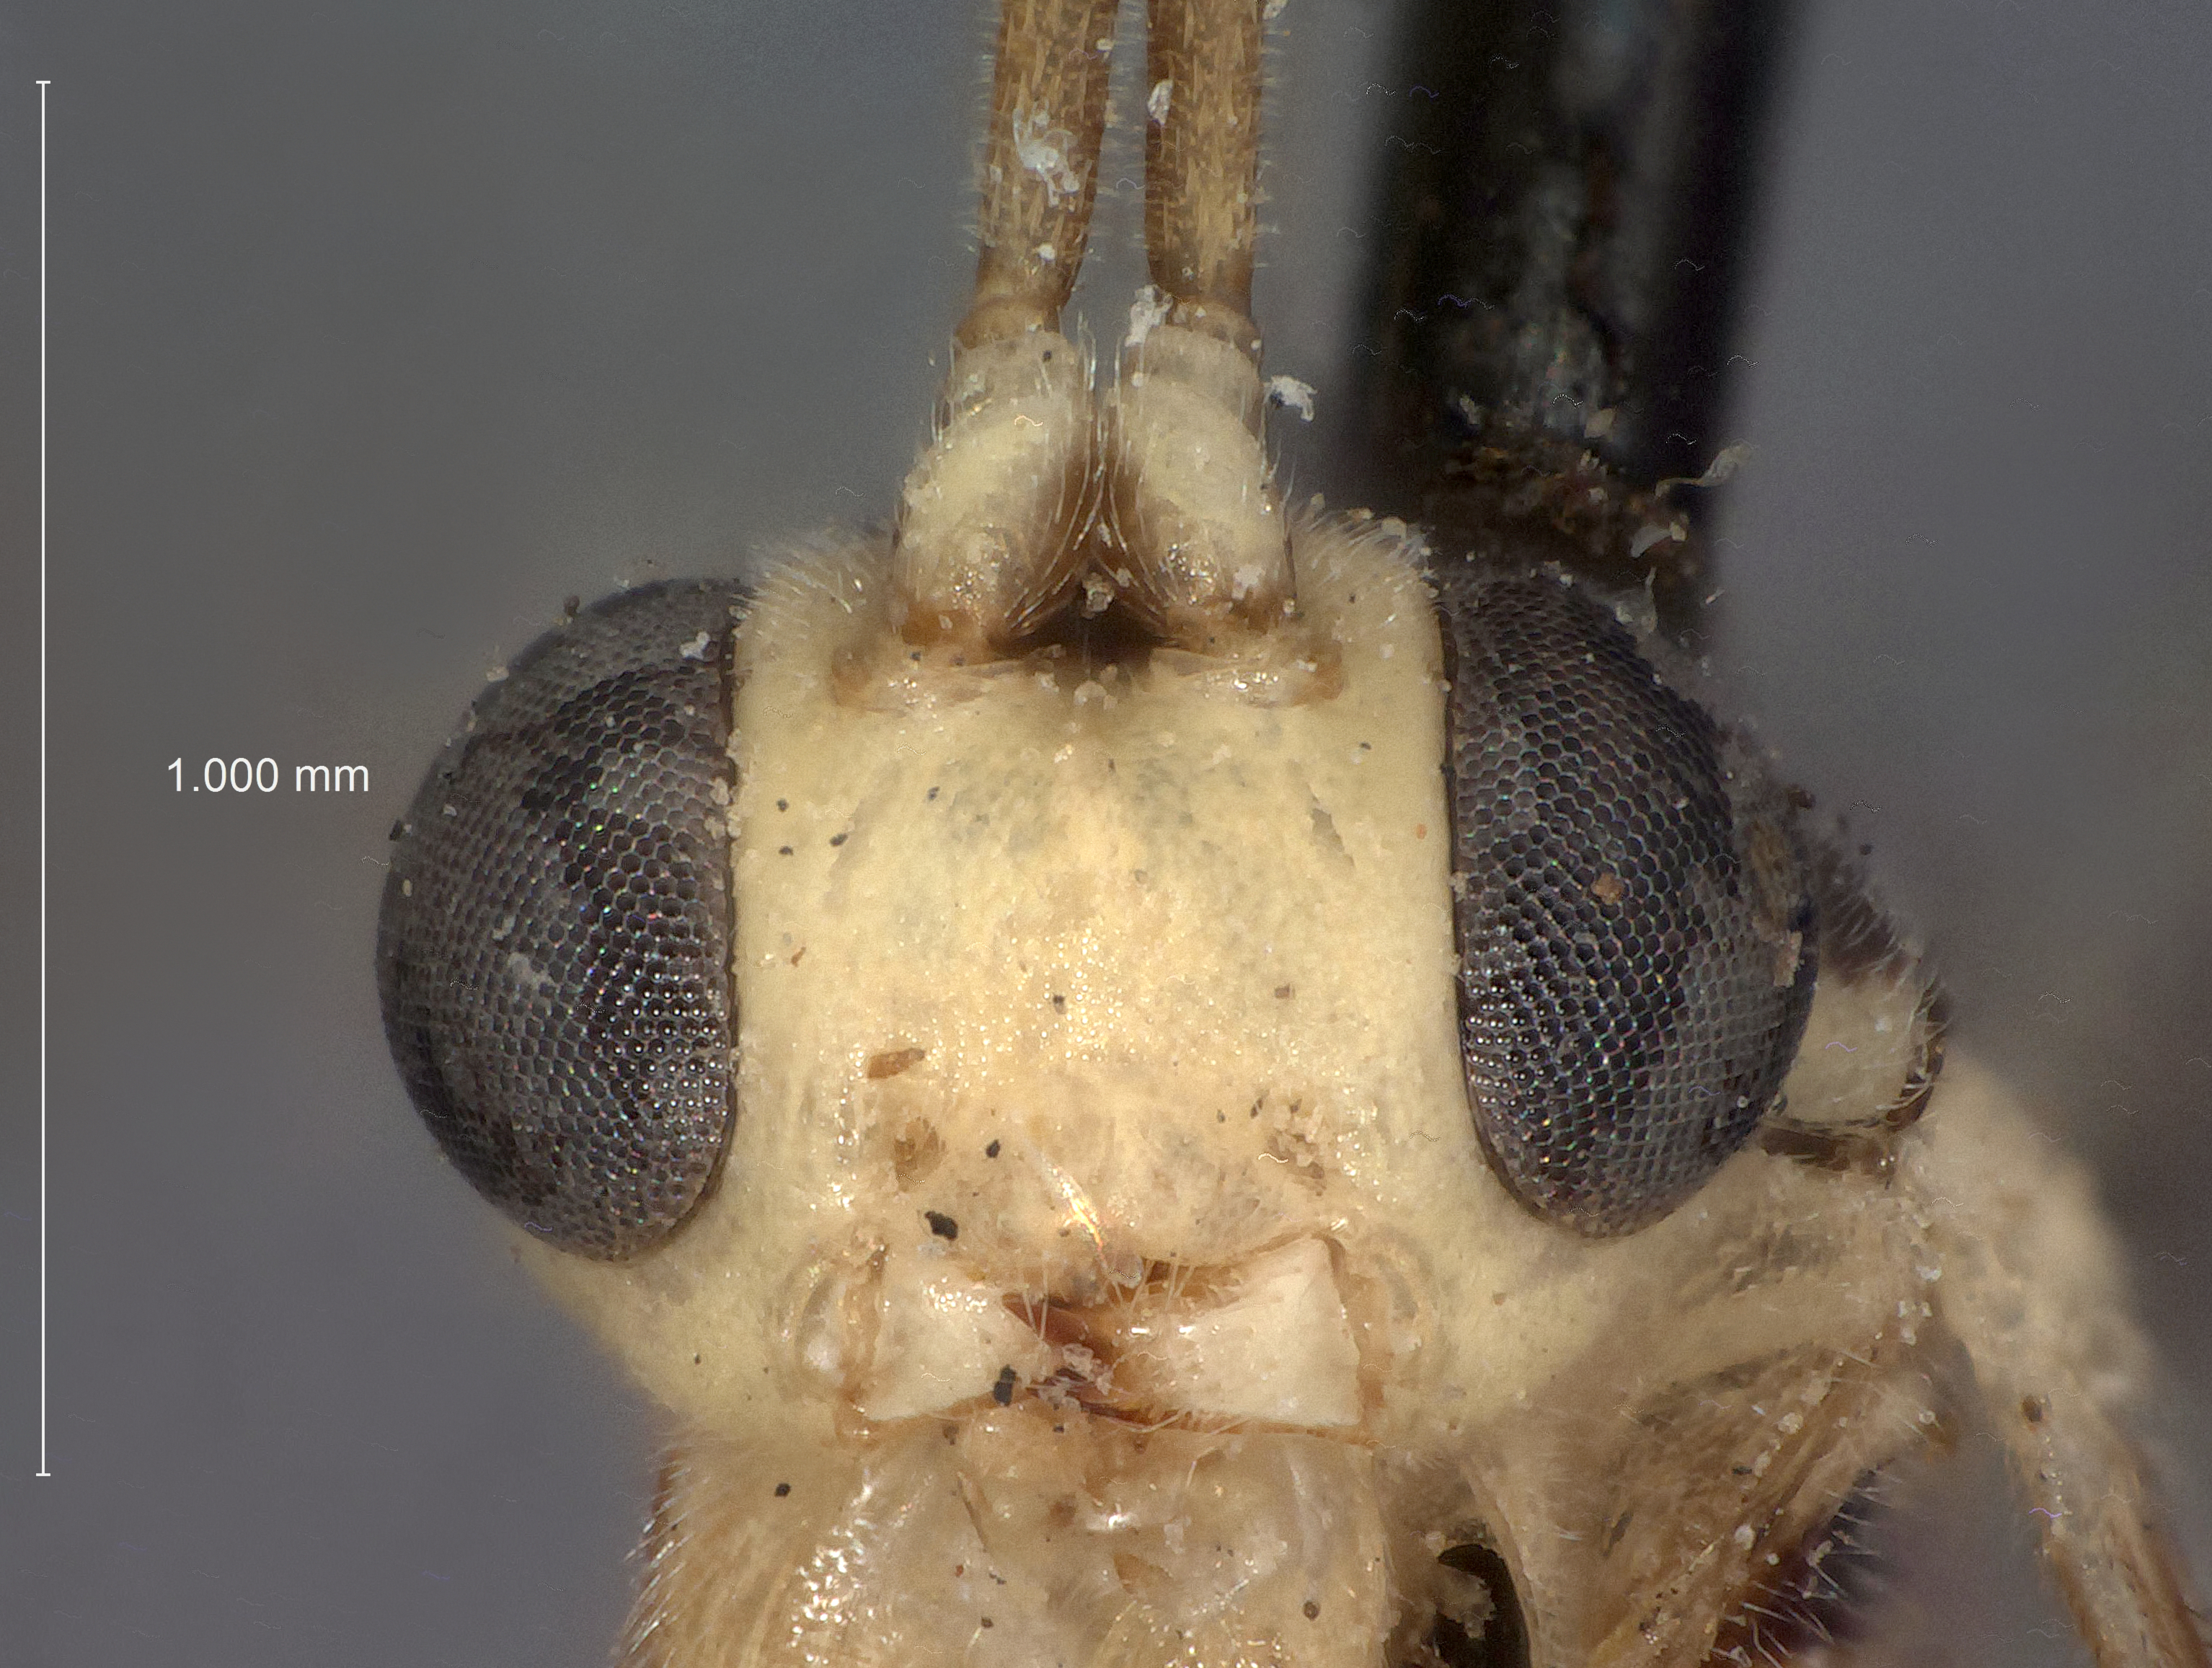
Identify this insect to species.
Eursimus acrobasidis
